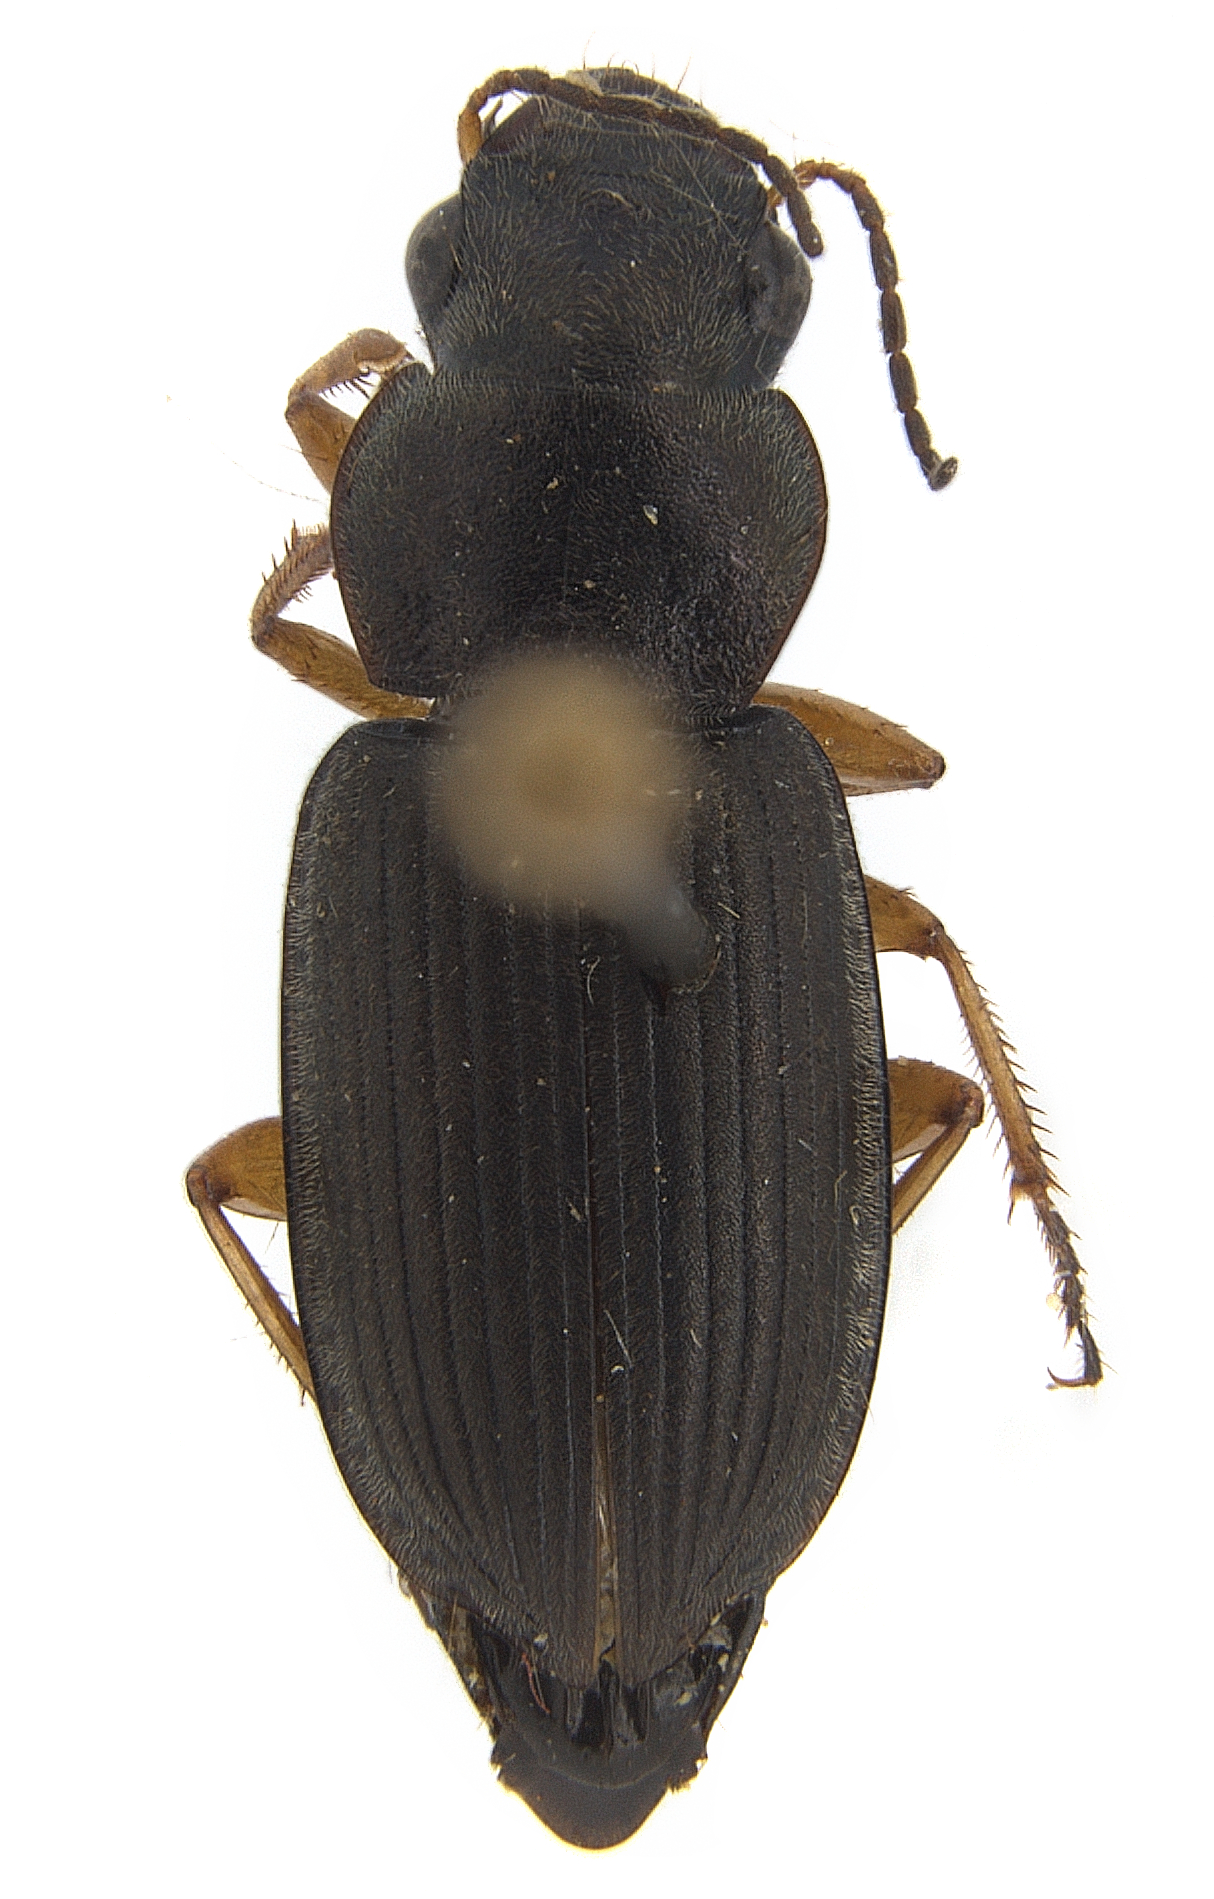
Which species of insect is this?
Platymetopus flavilabris
